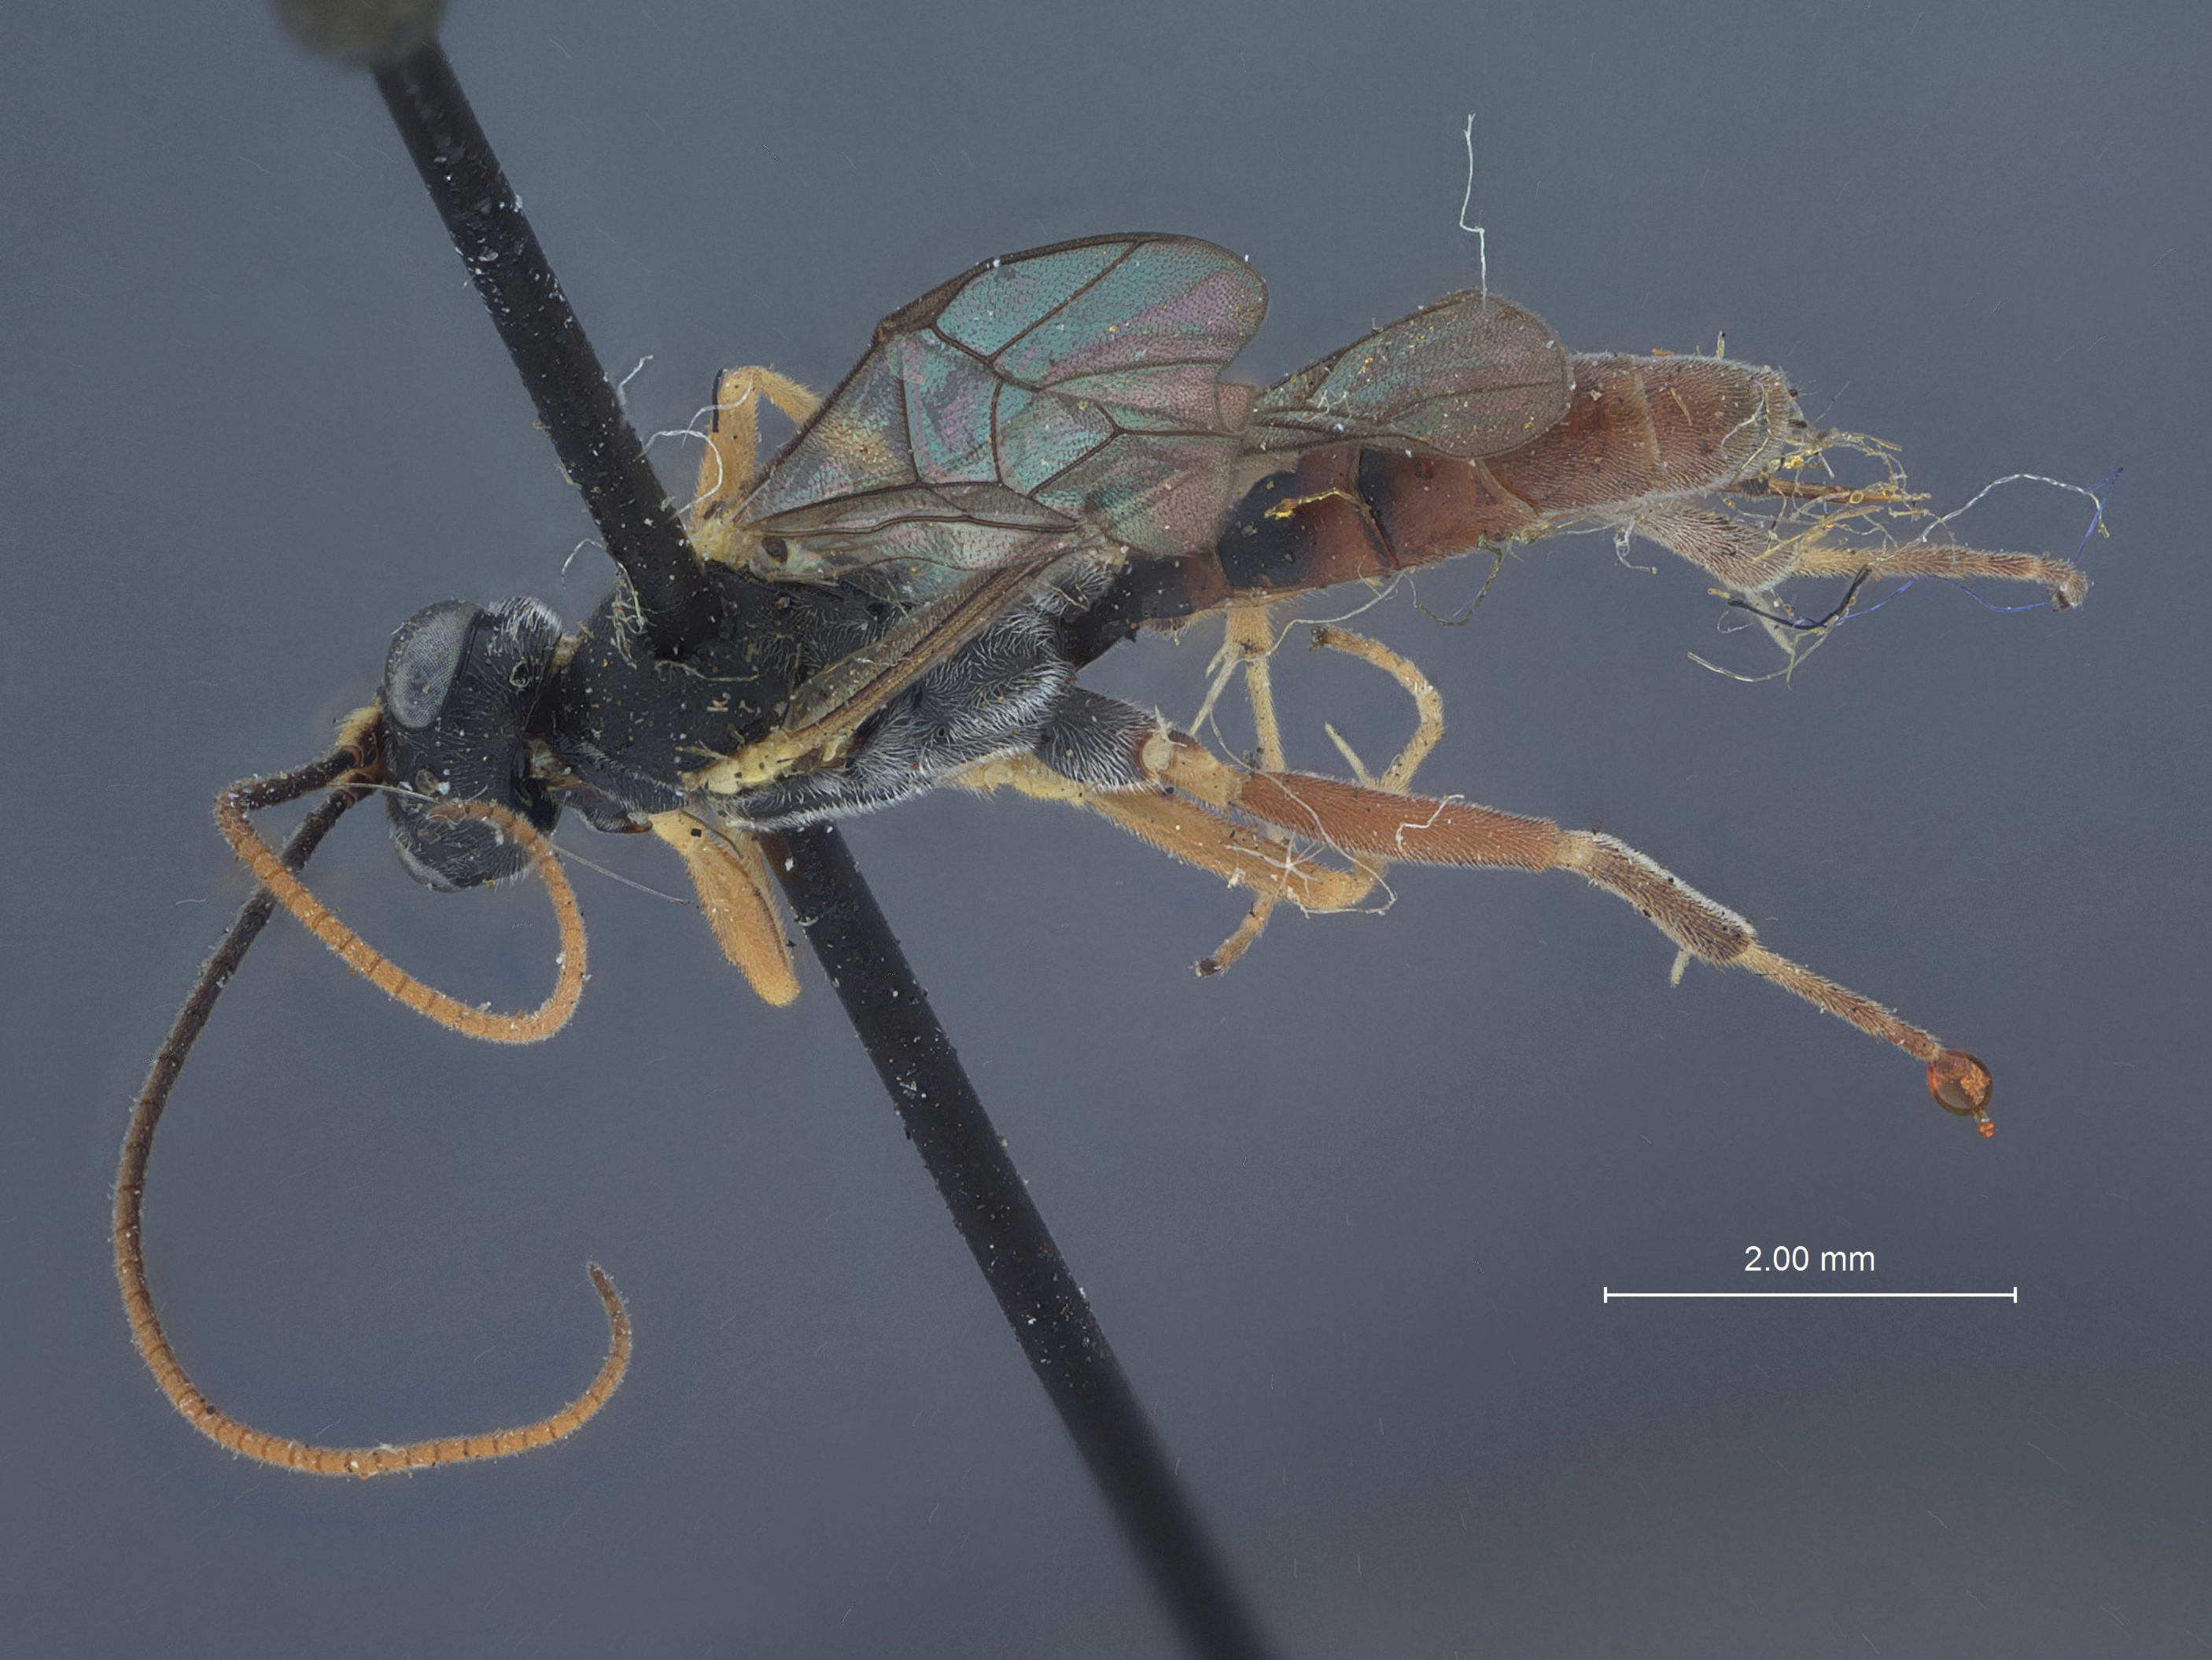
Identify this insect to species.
Campoplex metacometi
